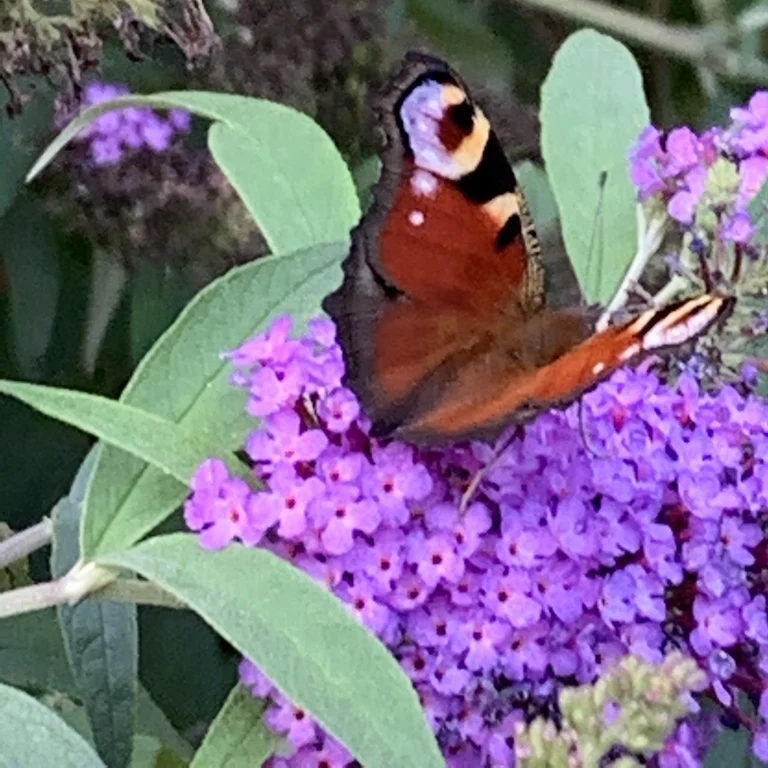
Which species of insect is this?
Aglais io
